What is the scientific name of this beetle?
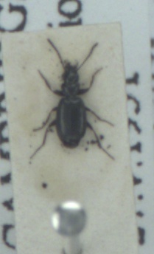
Syntomus truncatellus
